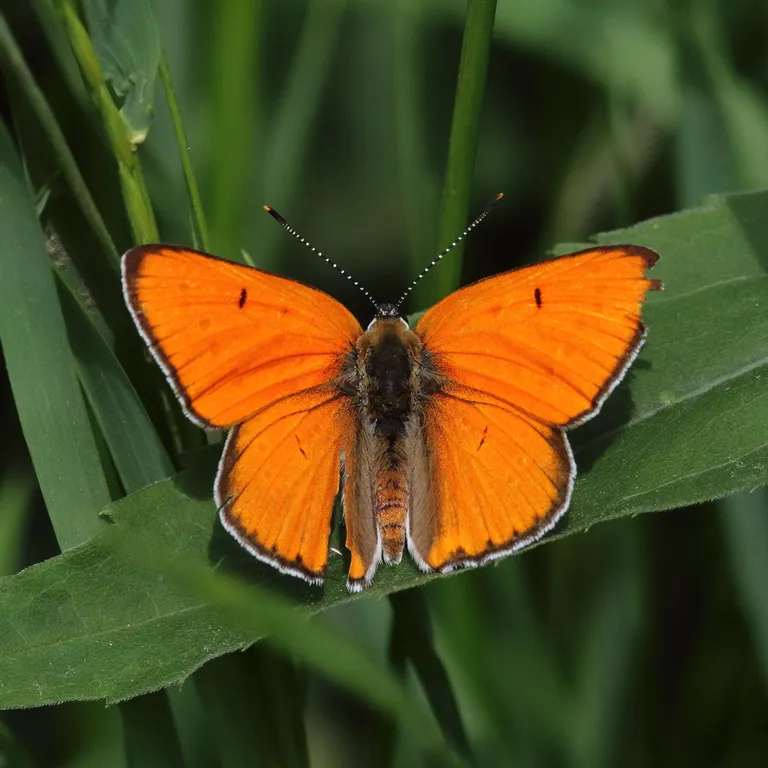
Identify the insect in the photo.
Lycaena dispar
